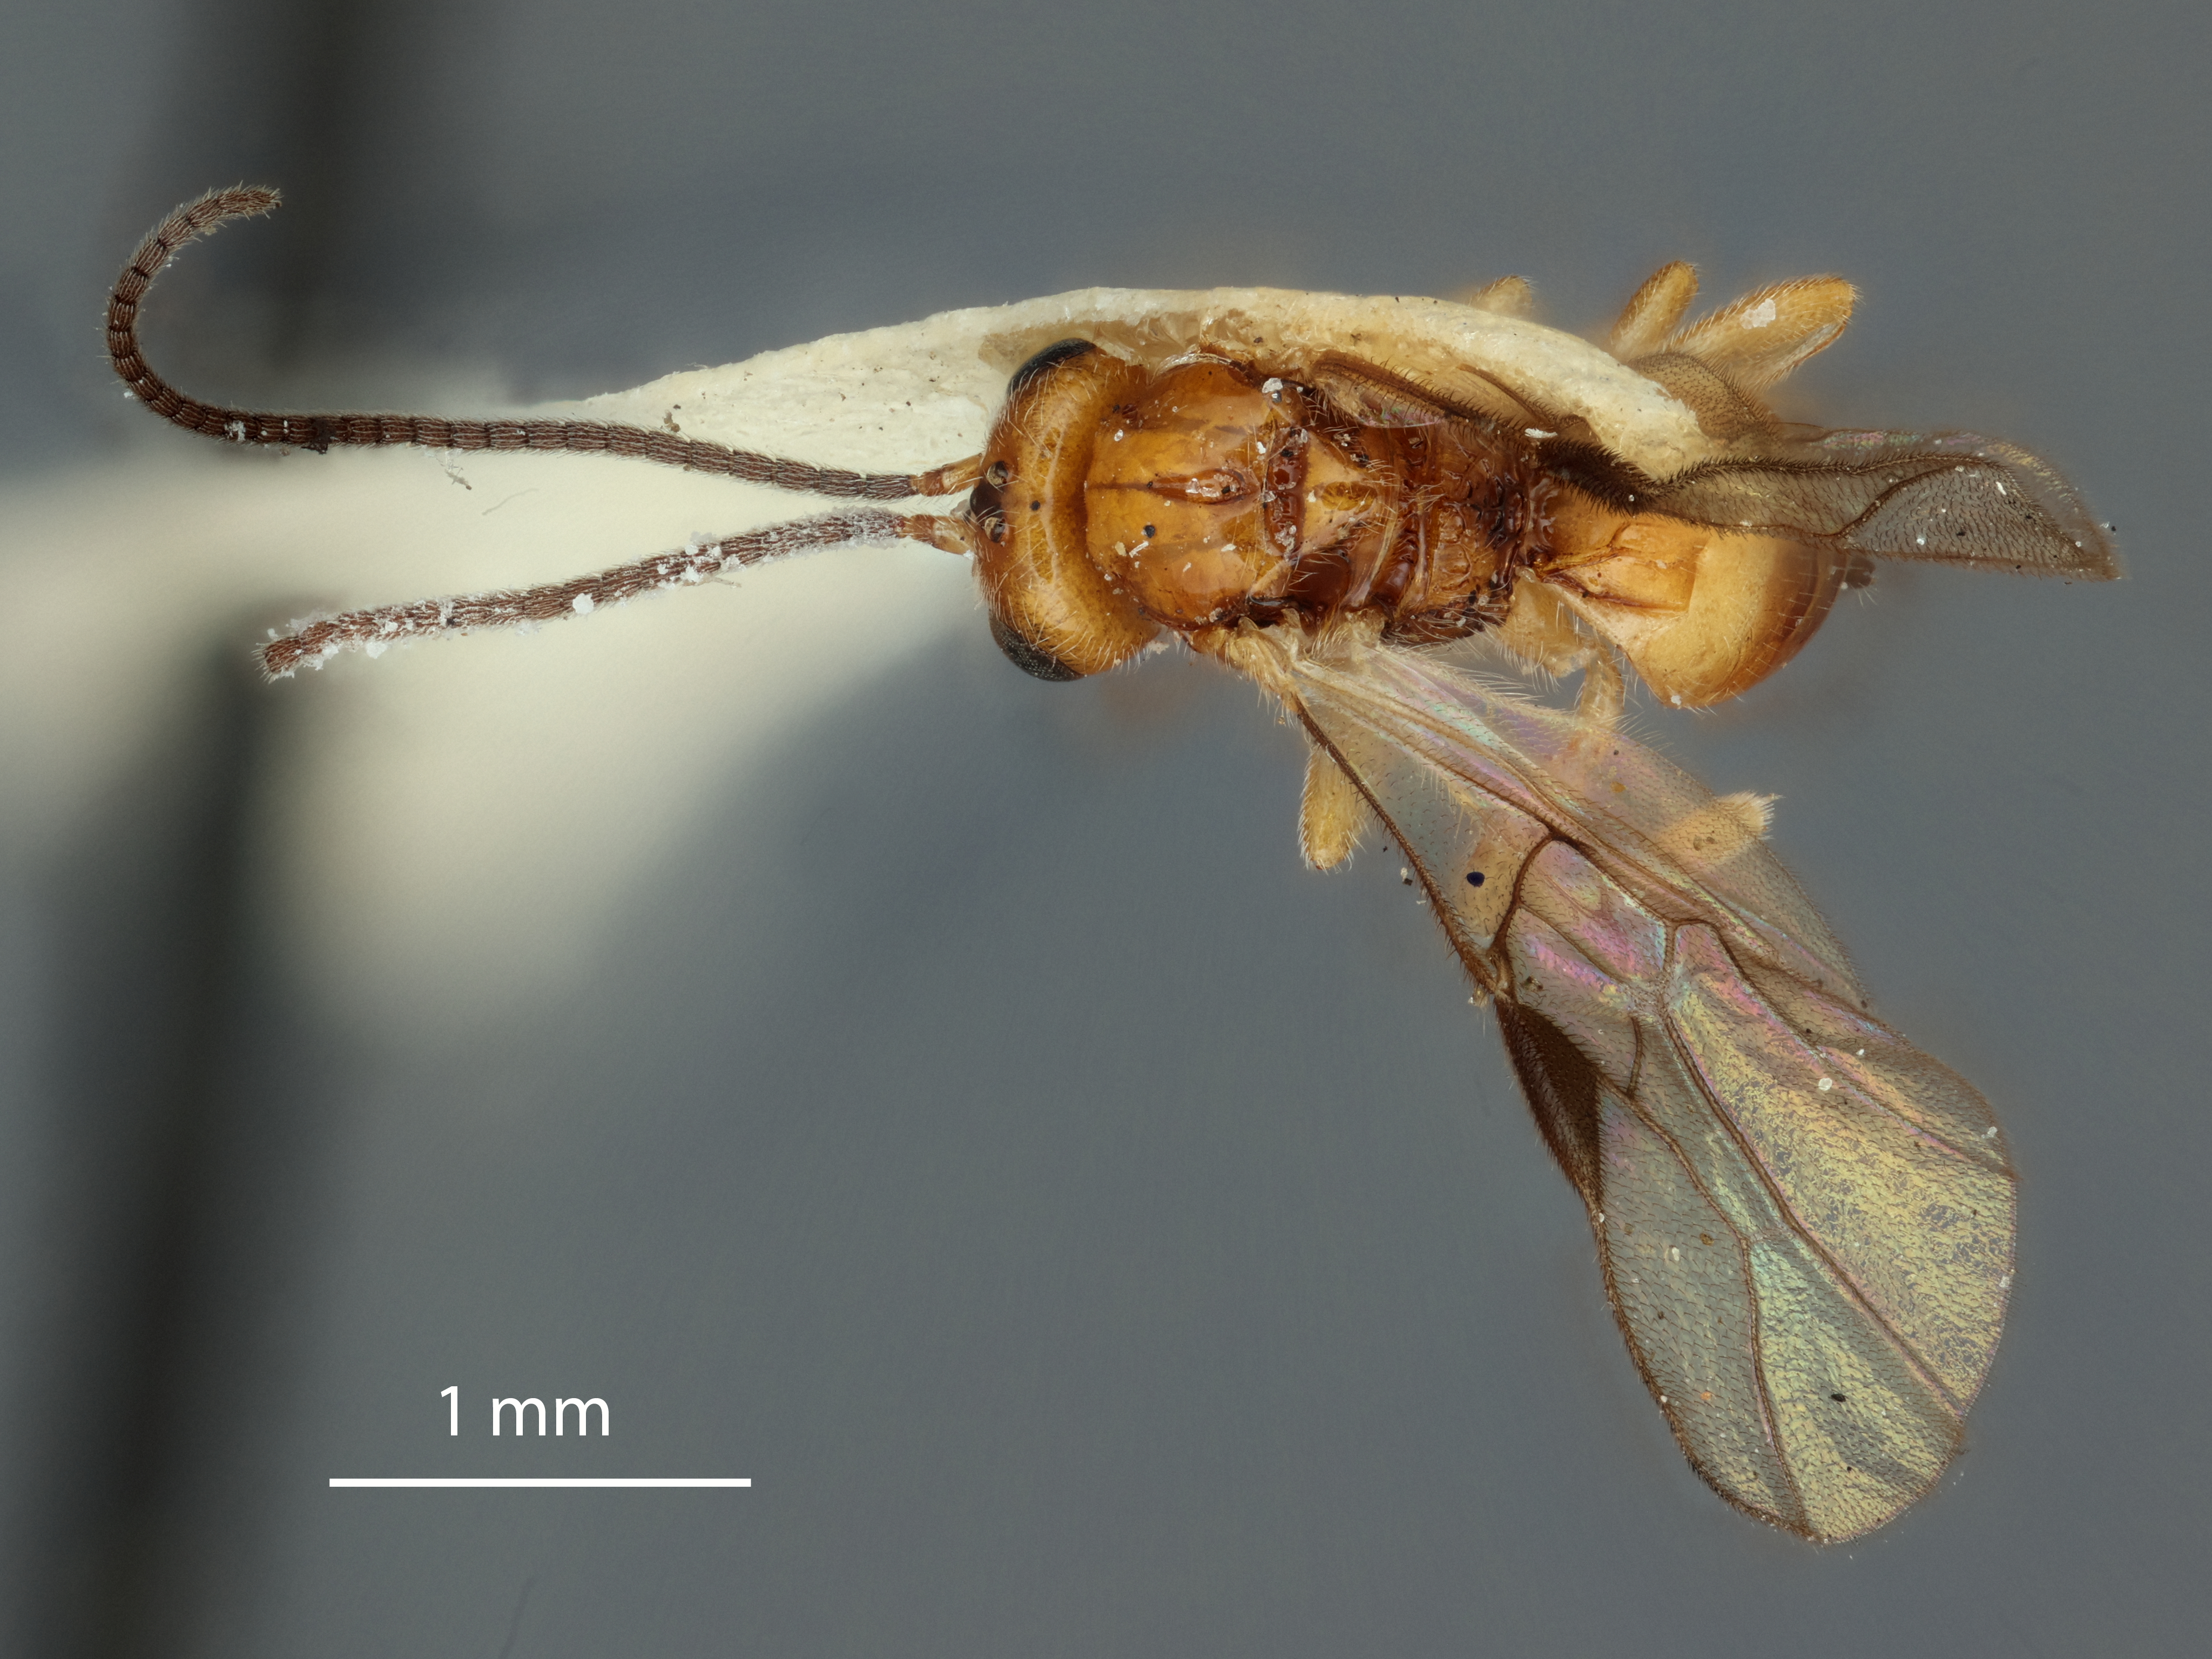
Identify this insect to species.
Opius aciurae
